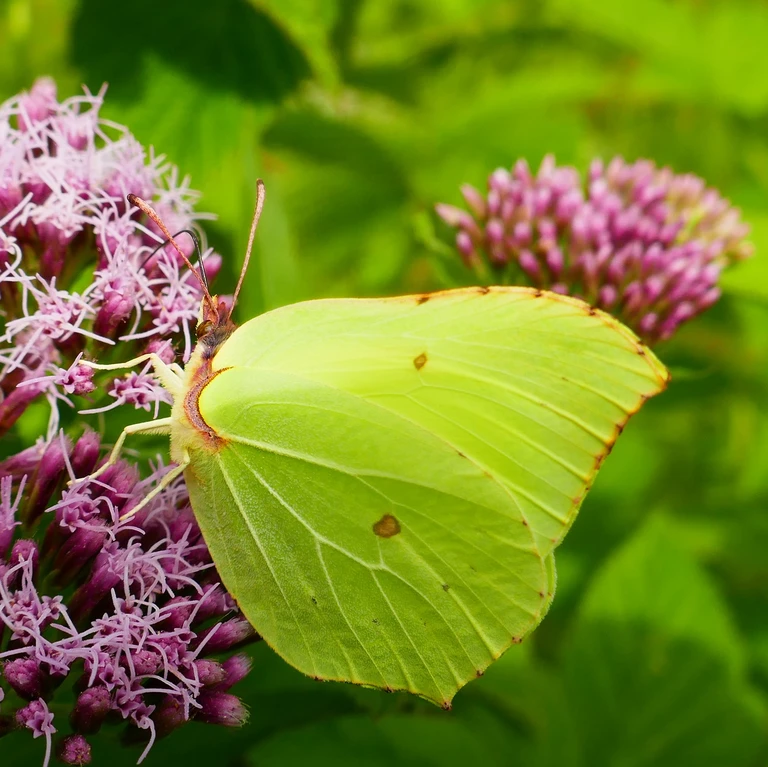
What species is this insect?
Gonepteryx rhamni
